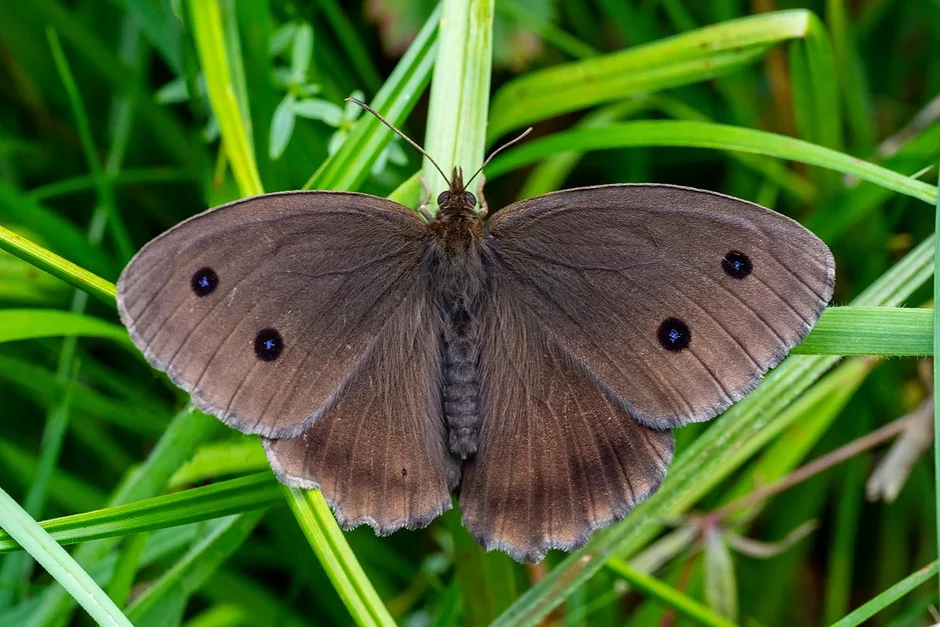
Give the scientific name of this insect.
Minois dryas
